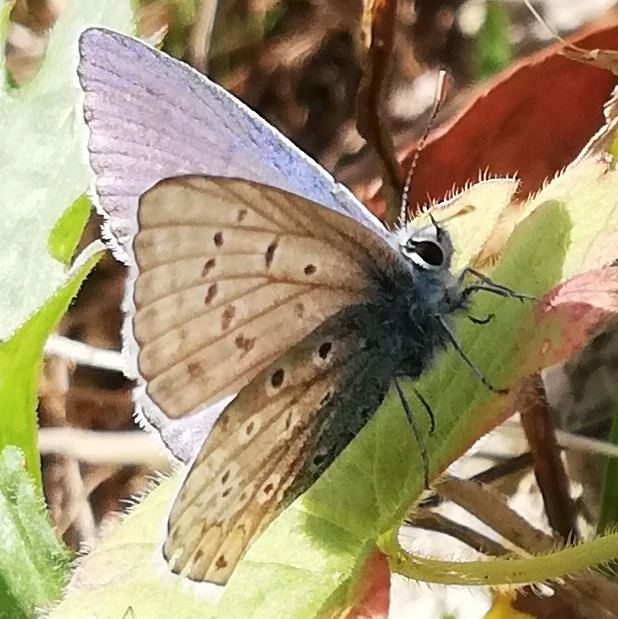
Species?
Polyommatus icarus
